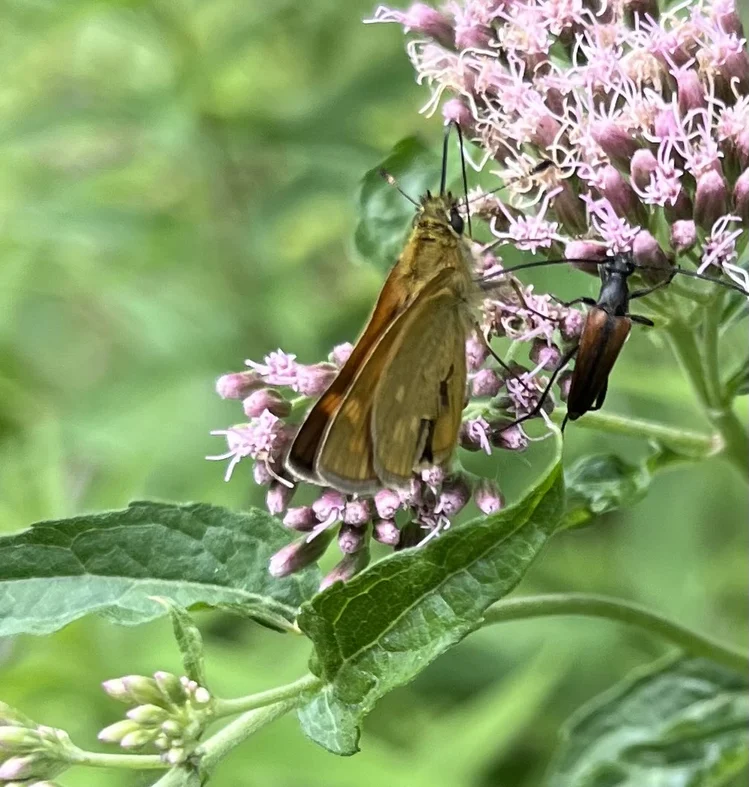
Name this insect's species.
Ochlodes sylvanus (also Ochlodes venata)
